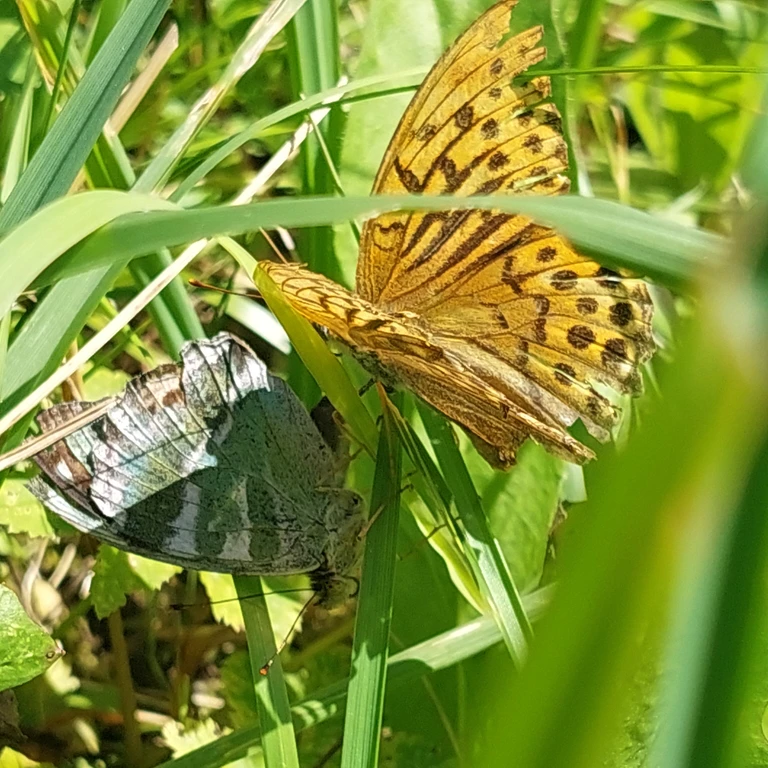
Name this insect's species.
Argynnis paphia
